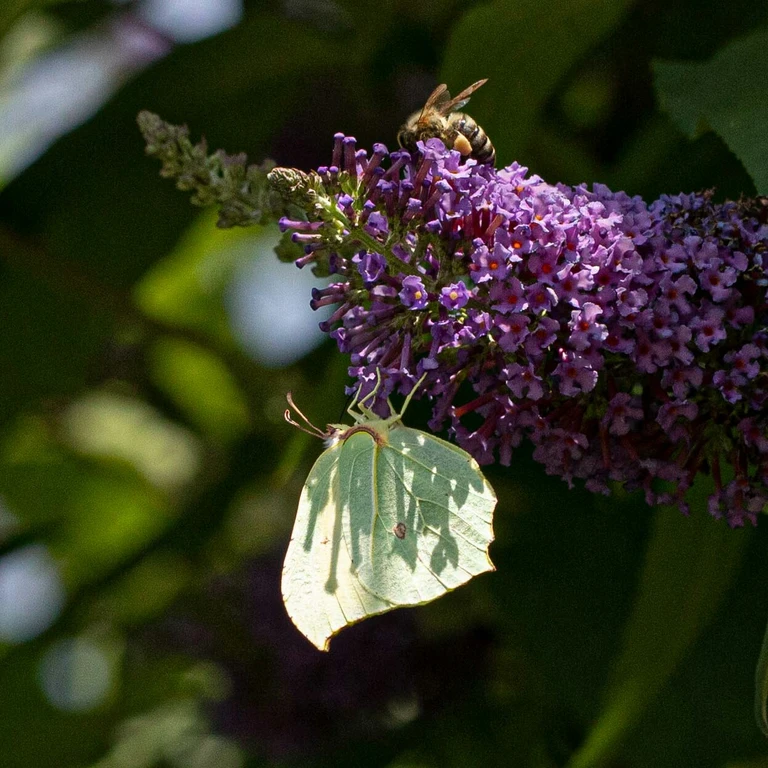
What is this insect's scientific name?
Gonepteryx rhamni
